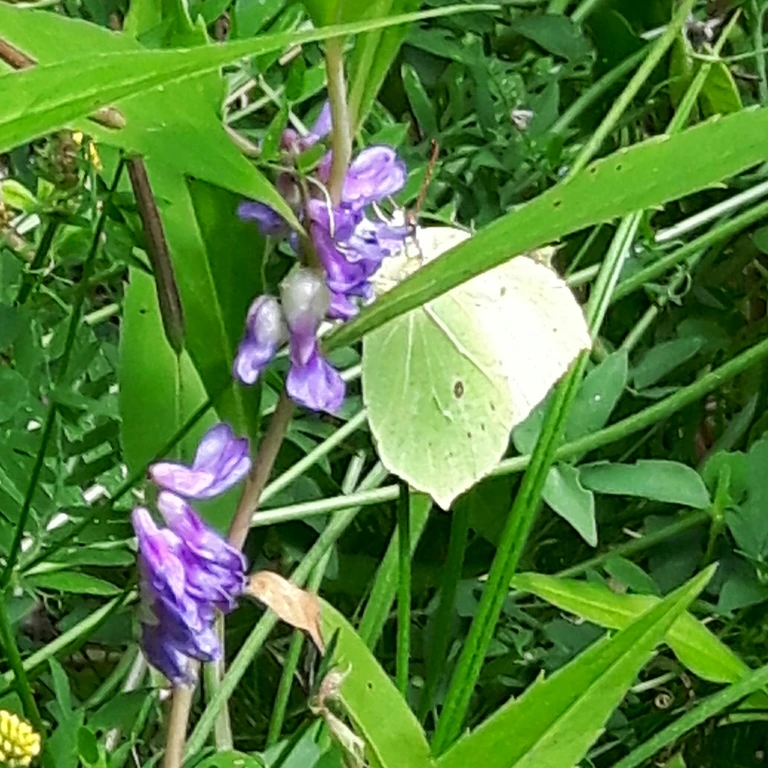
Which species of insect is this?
Gonepteryx rhamni
